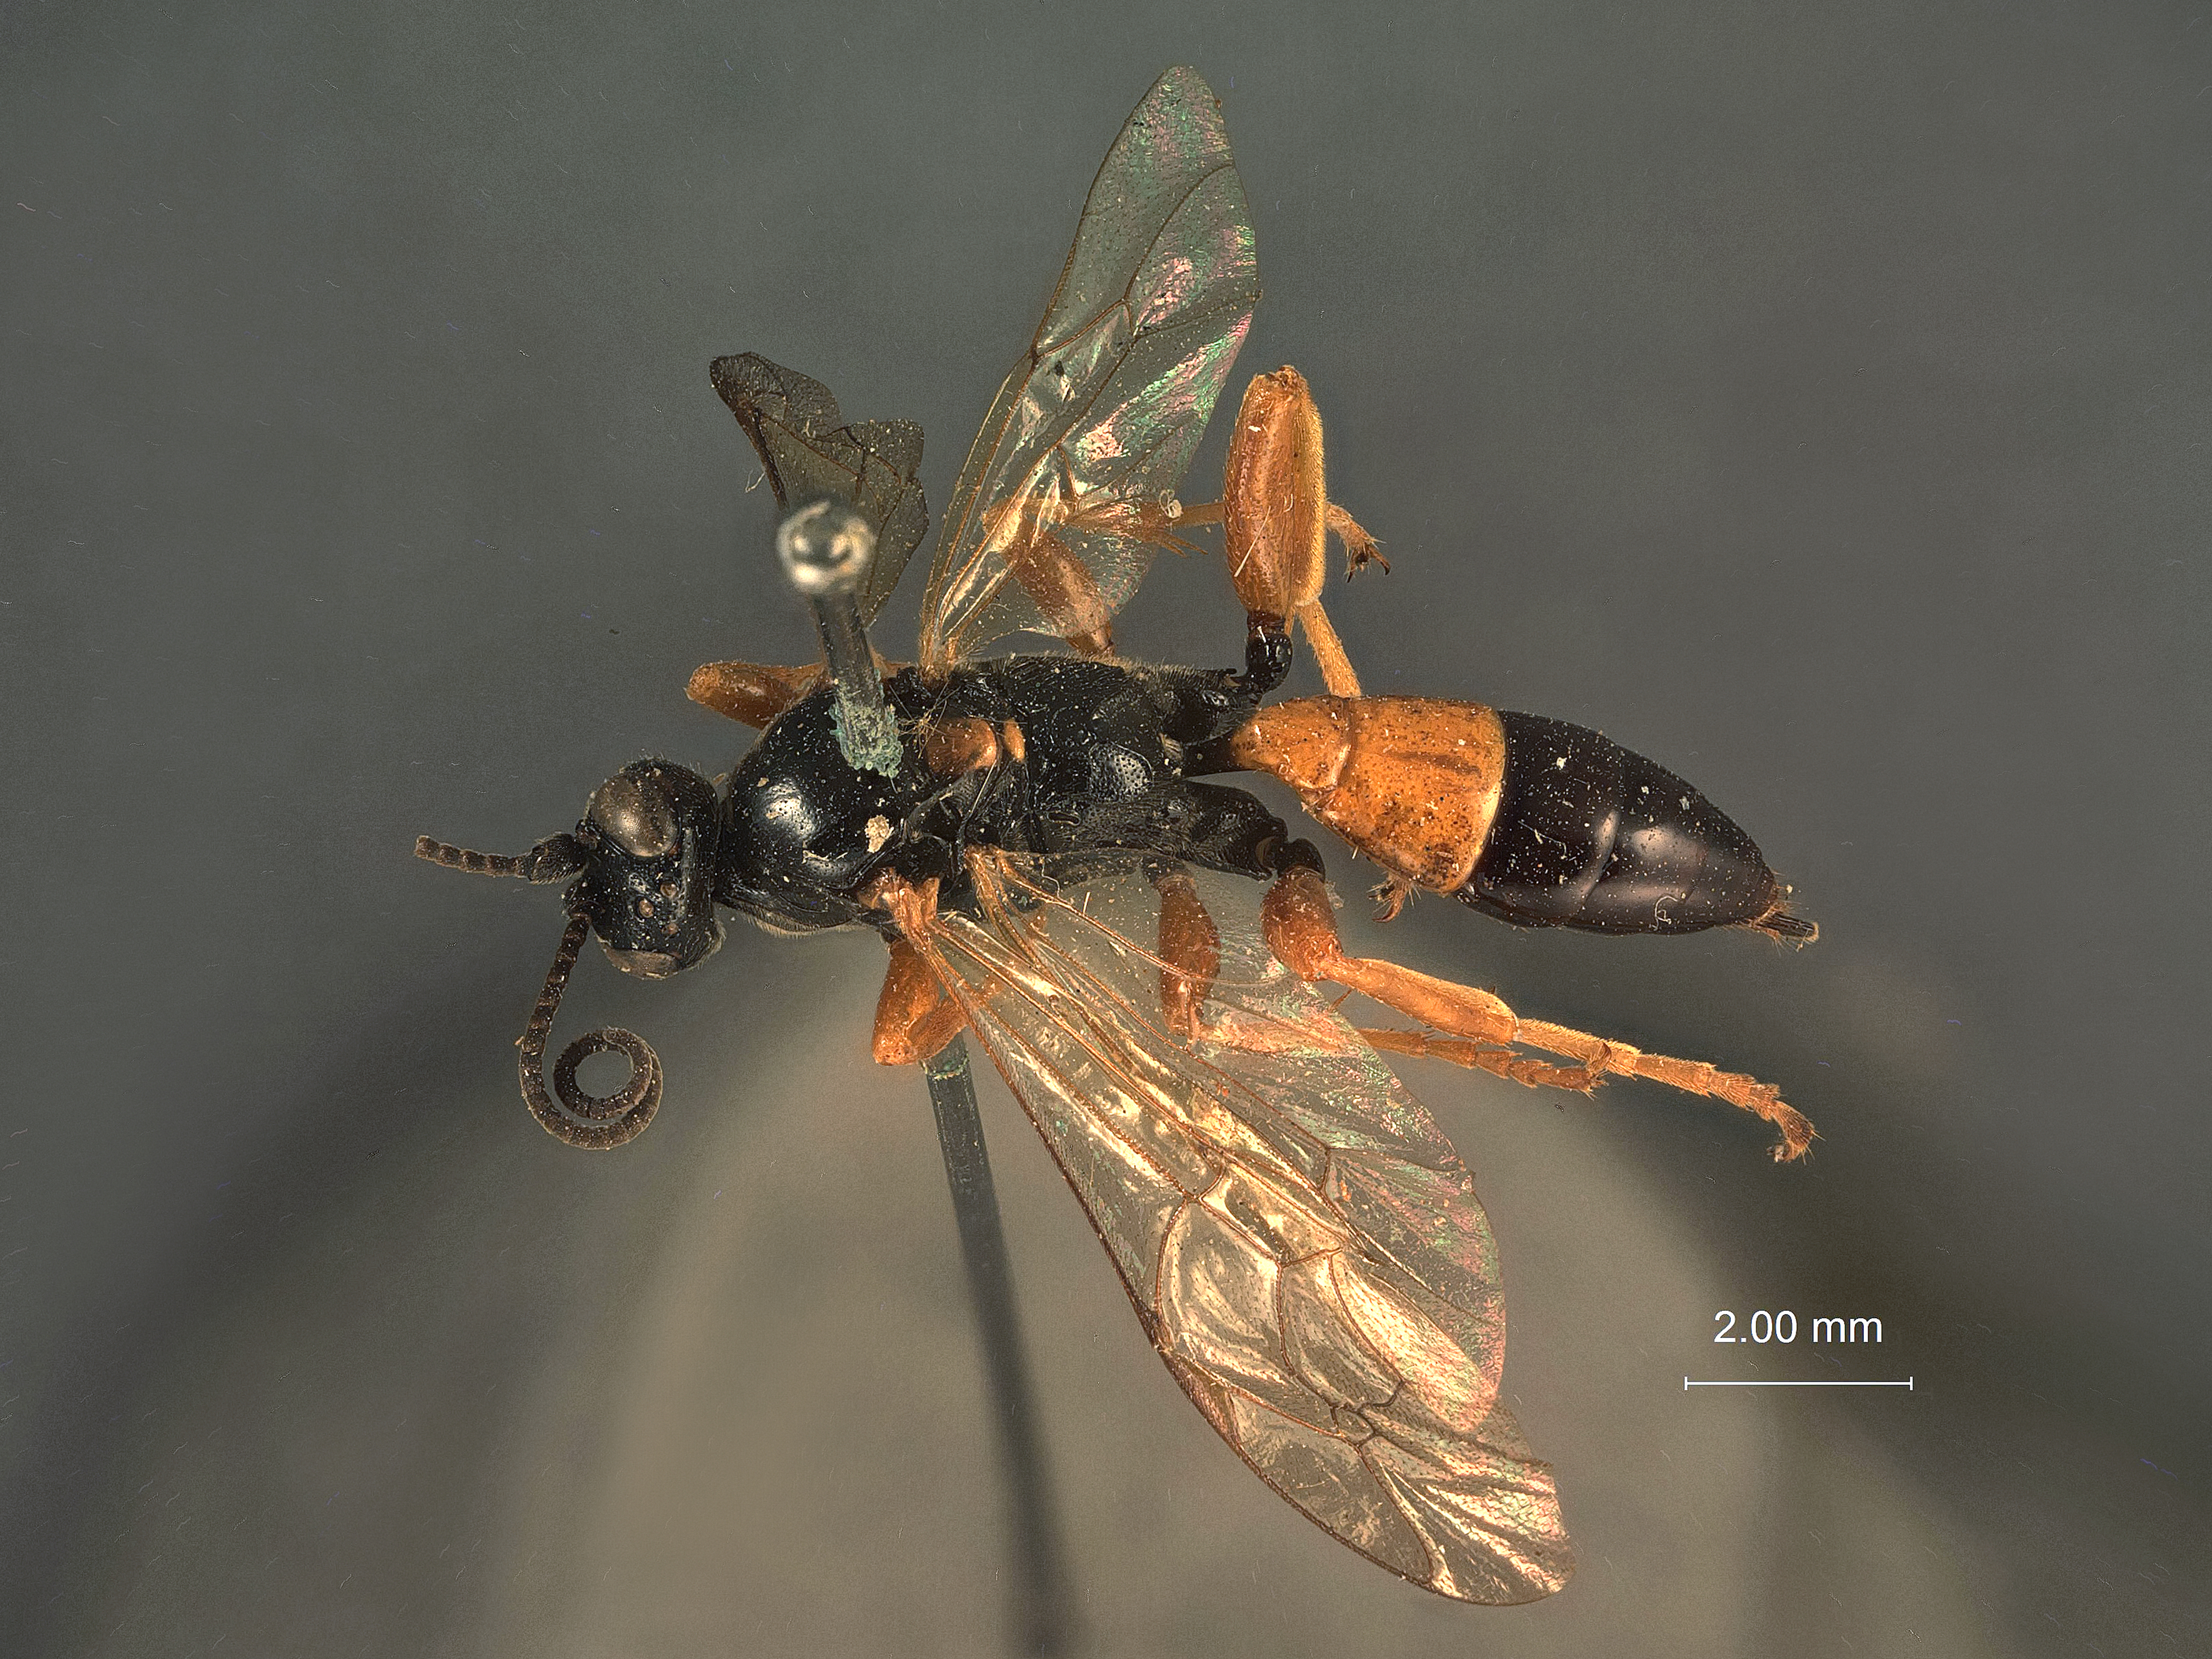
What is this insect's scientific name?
Eristicus basilaris
